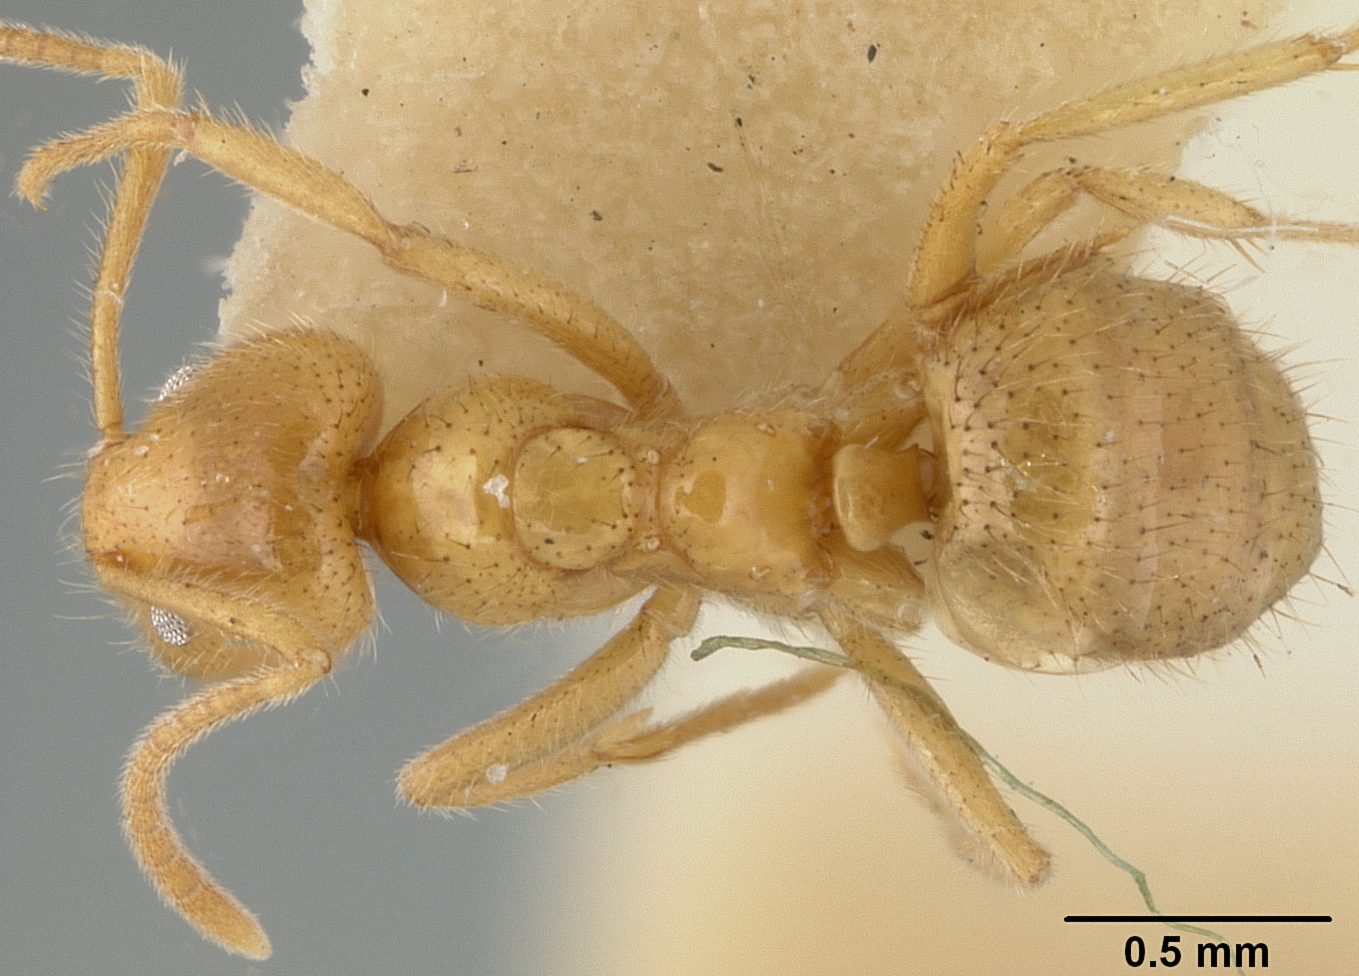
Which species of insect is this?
Paratrechina laevigata
